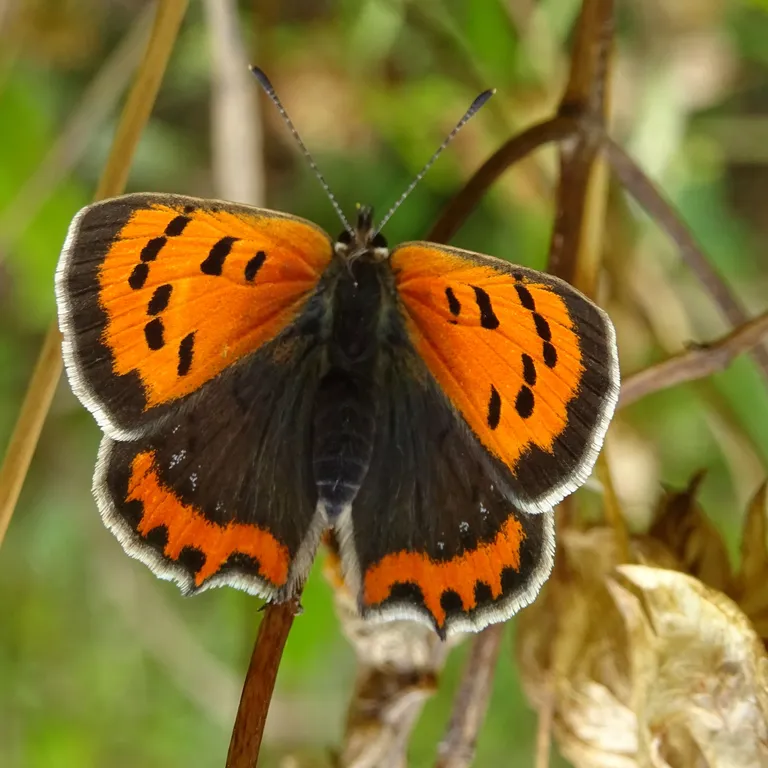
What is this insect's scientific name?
Lycaena phlaeas
